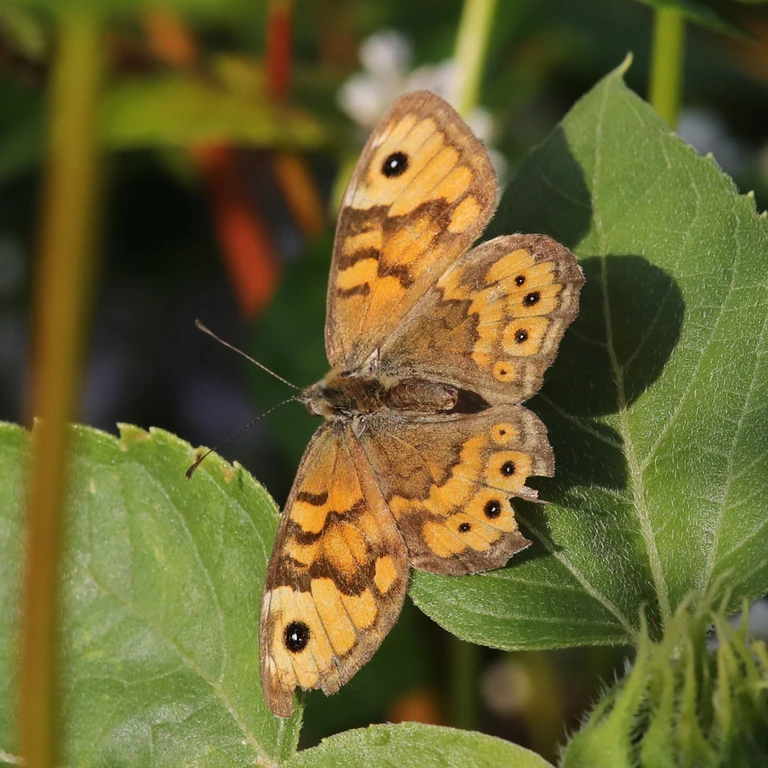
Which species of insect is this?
Lasiommata megera (also Pararge megera)
